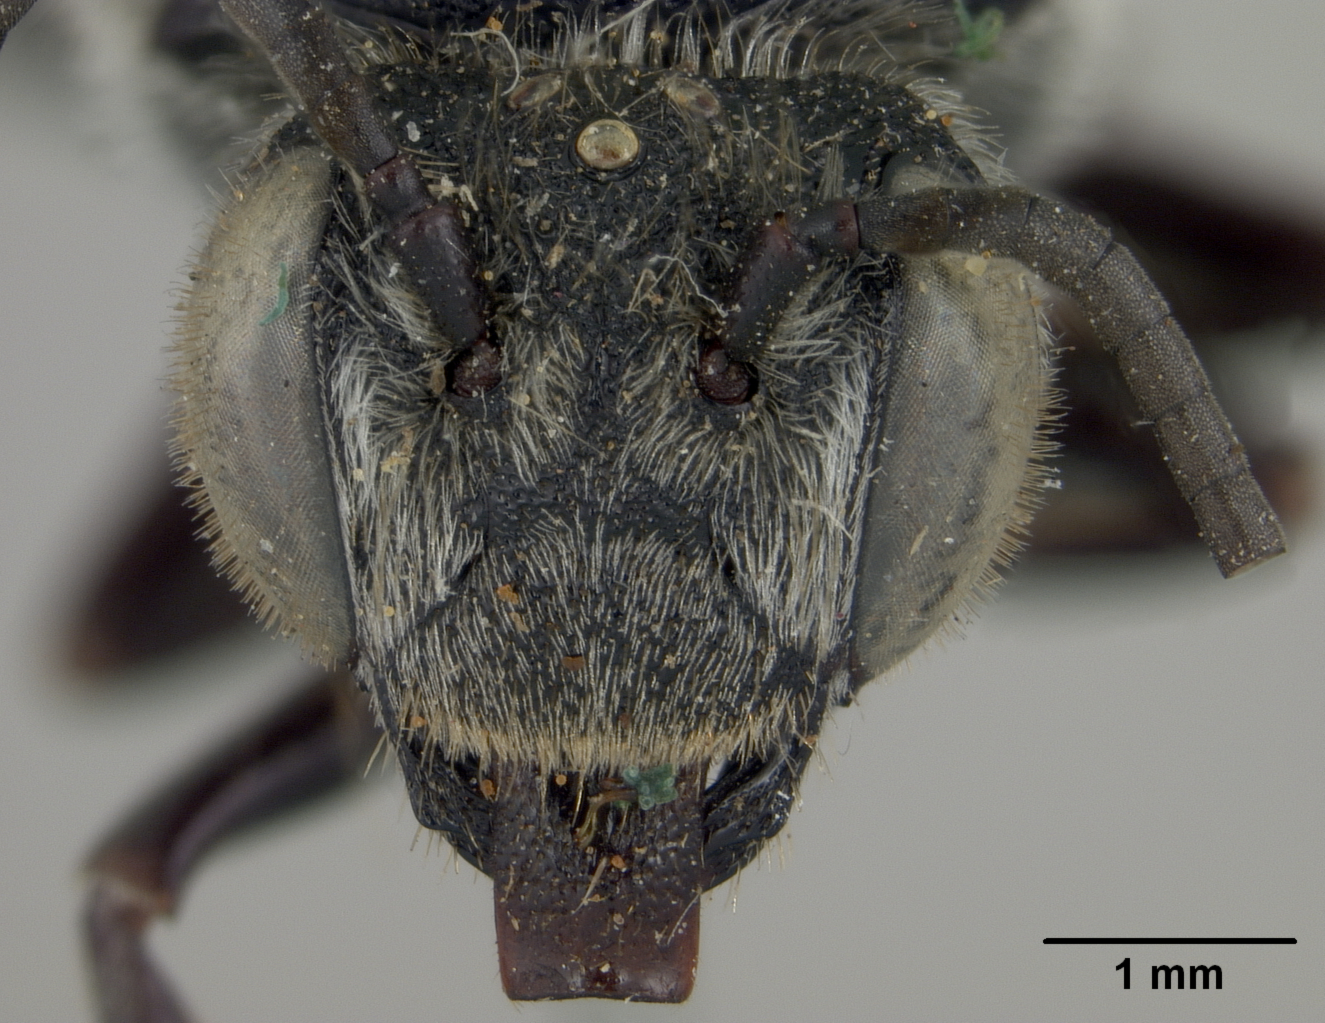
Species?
Coelioxys porterae
